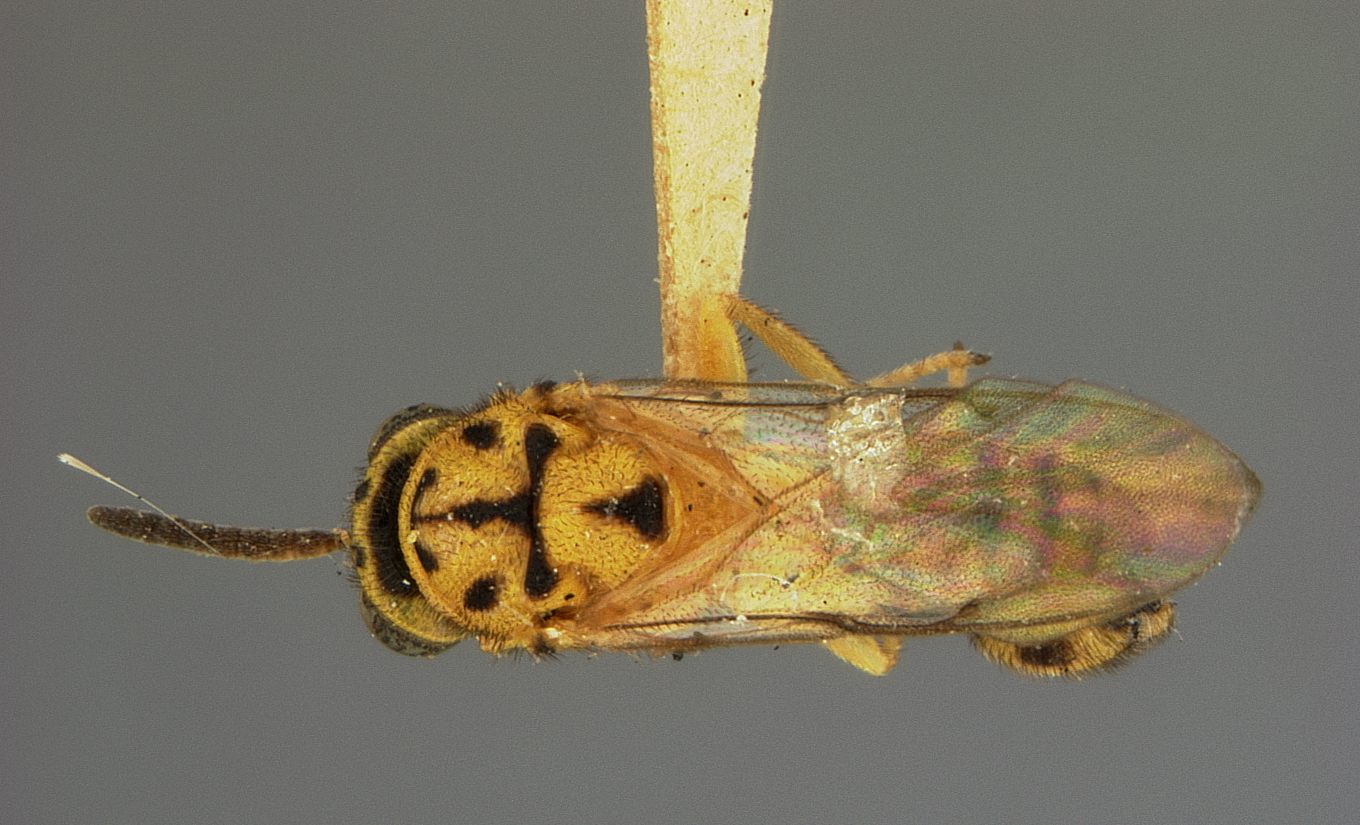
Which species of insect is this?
Spilochalcis urichi
